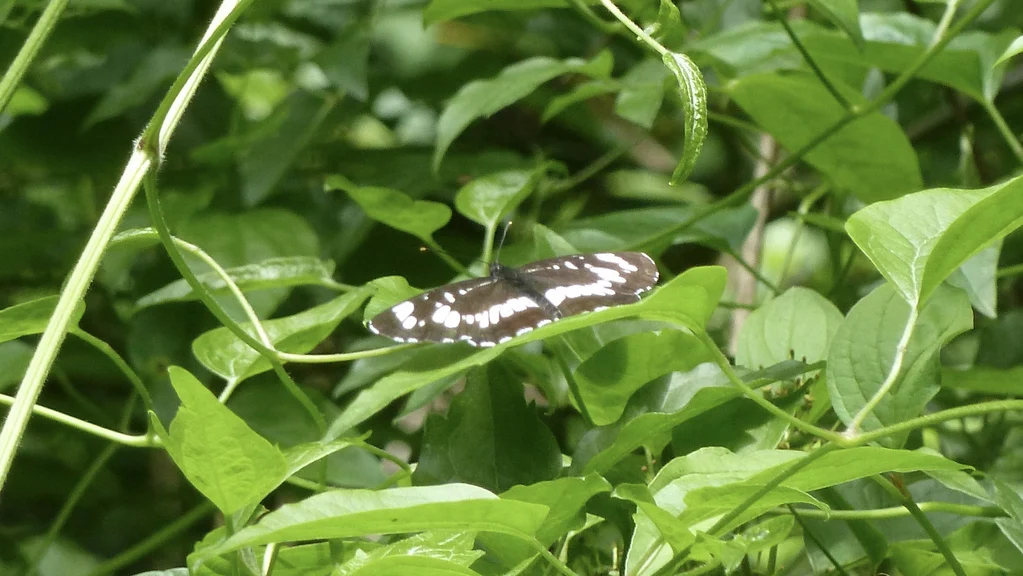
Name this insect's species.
Neptis rivularis
